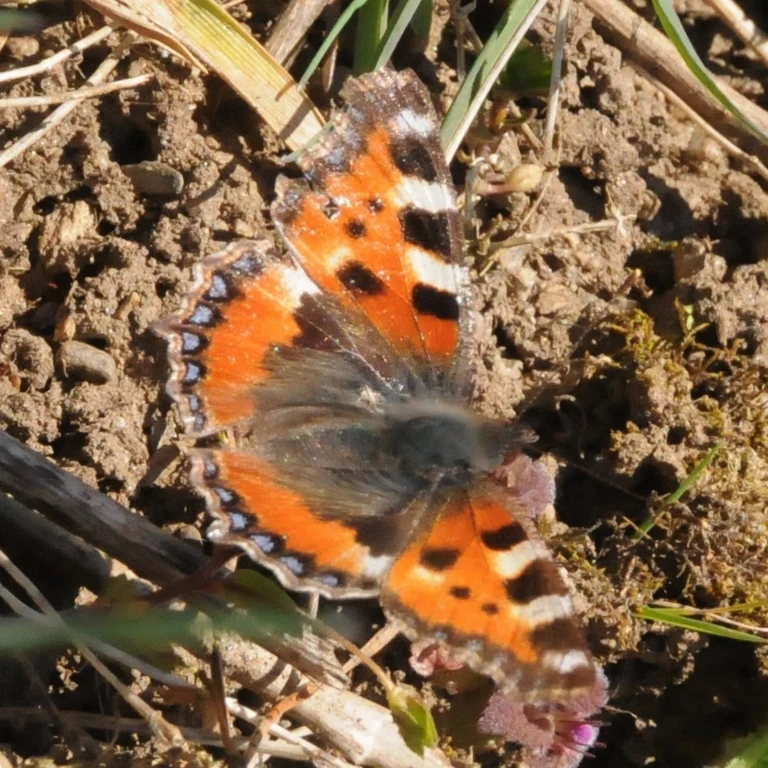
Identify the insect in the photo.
Aglais urticae
